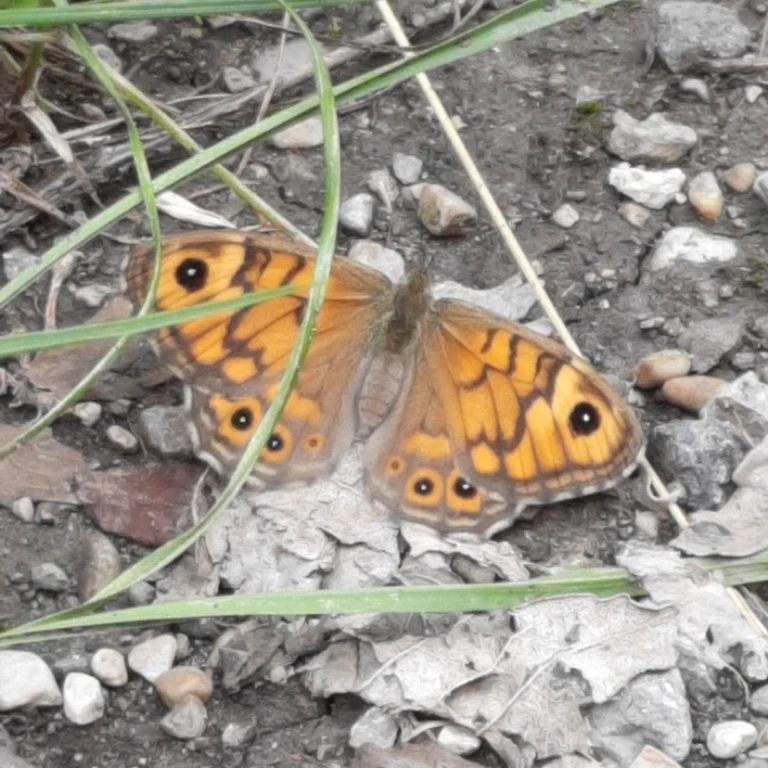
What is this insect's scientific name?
Lasiommata megera (also Pararge megera)
